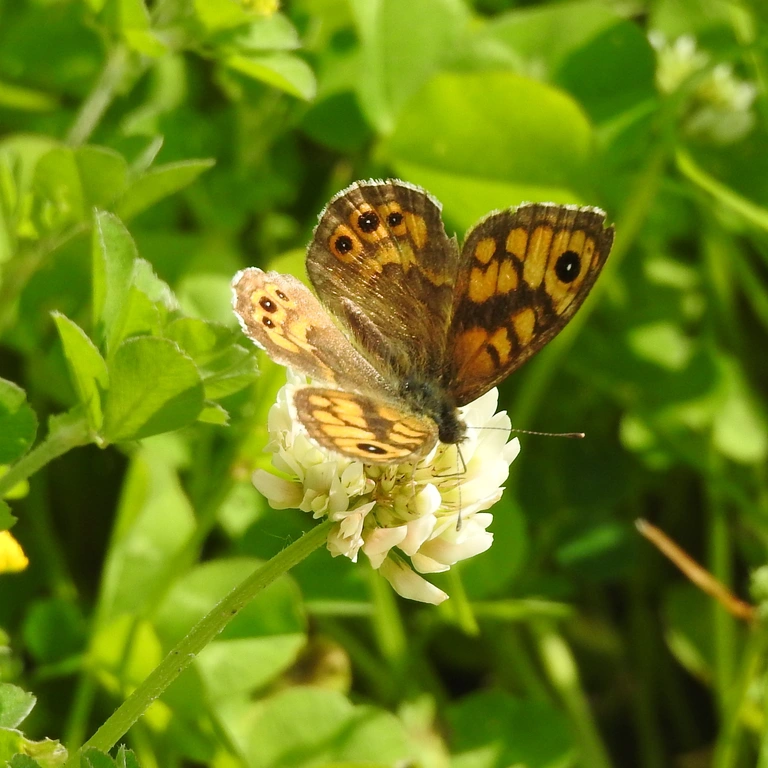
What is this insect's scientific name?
Lasiommata megera (also Pararge megera)
